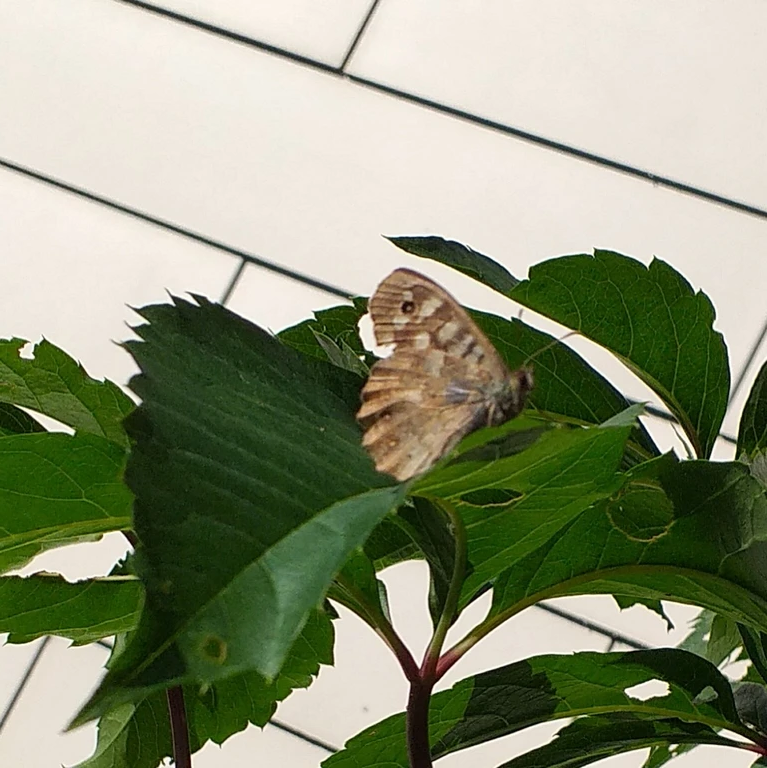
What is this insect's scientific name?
Pararge aegeria
